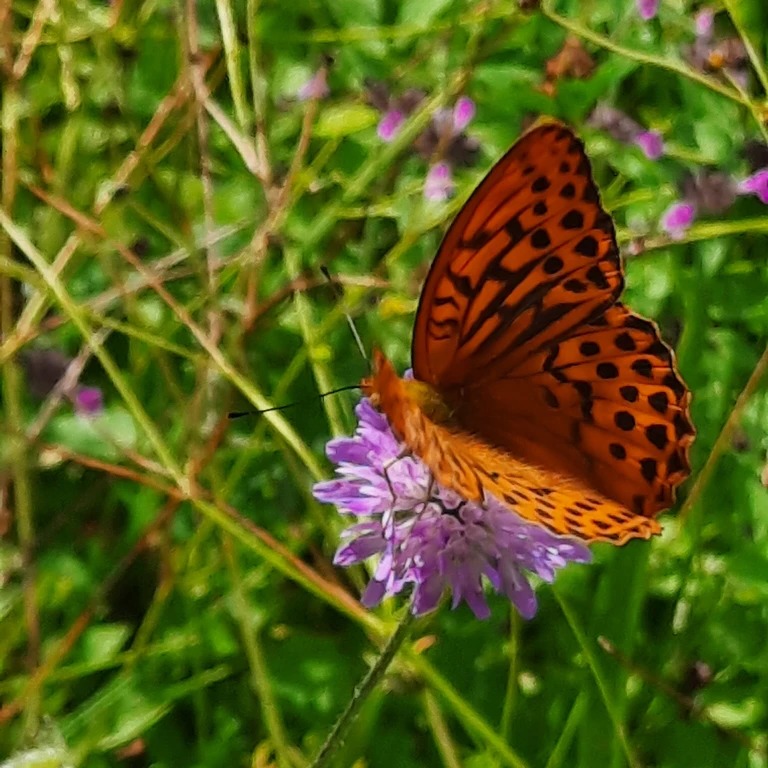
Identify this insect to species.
Argynnis paphia
